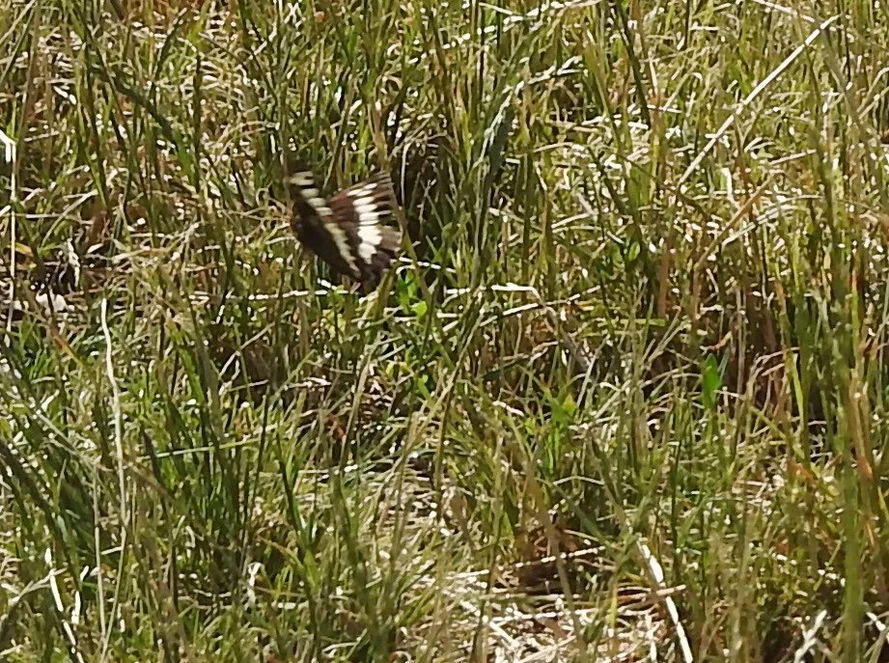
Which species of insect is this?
Brintesia circe
